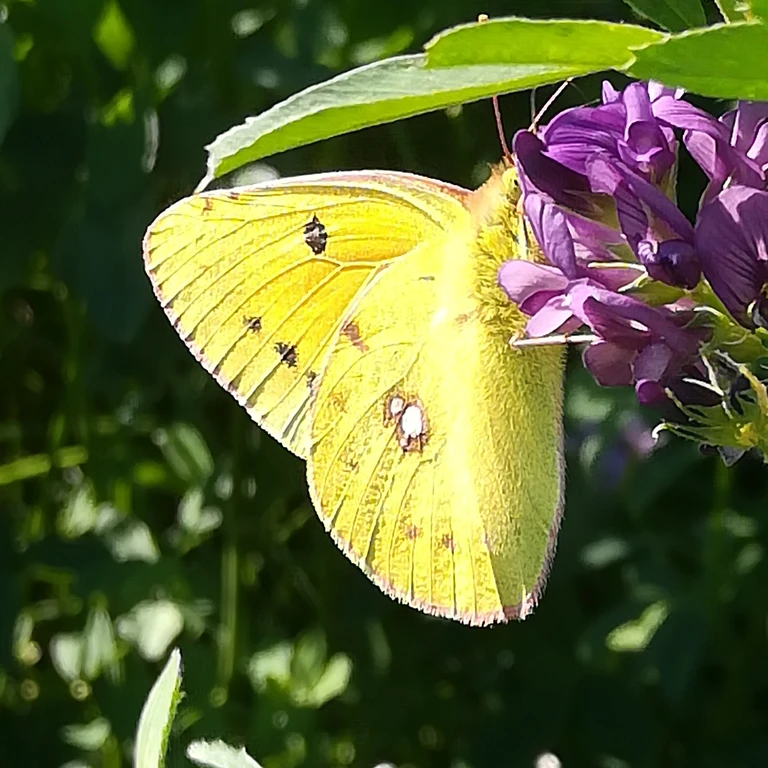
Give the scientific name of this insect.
Colias croceus
